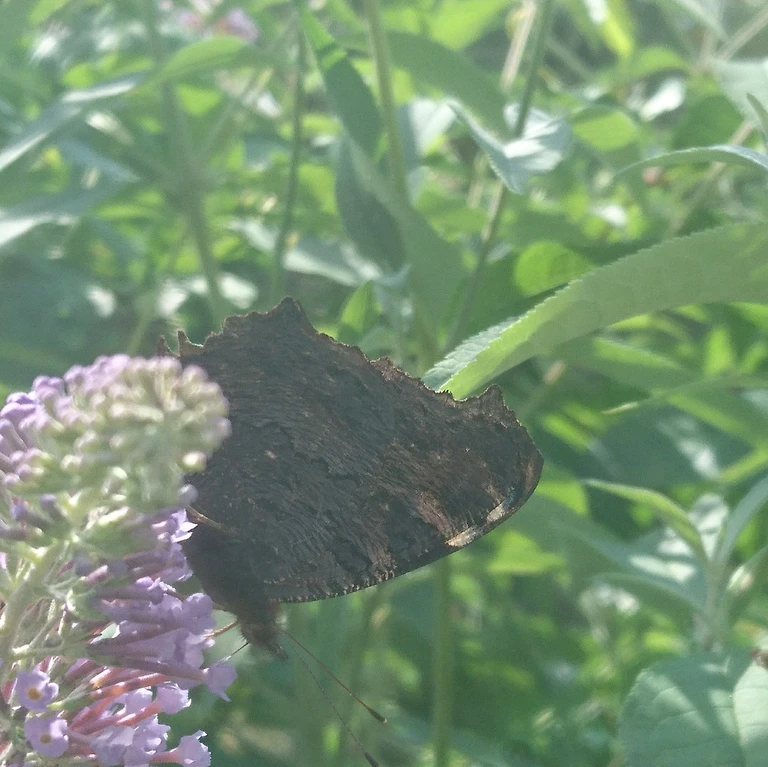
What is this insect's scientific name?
Aglais io
